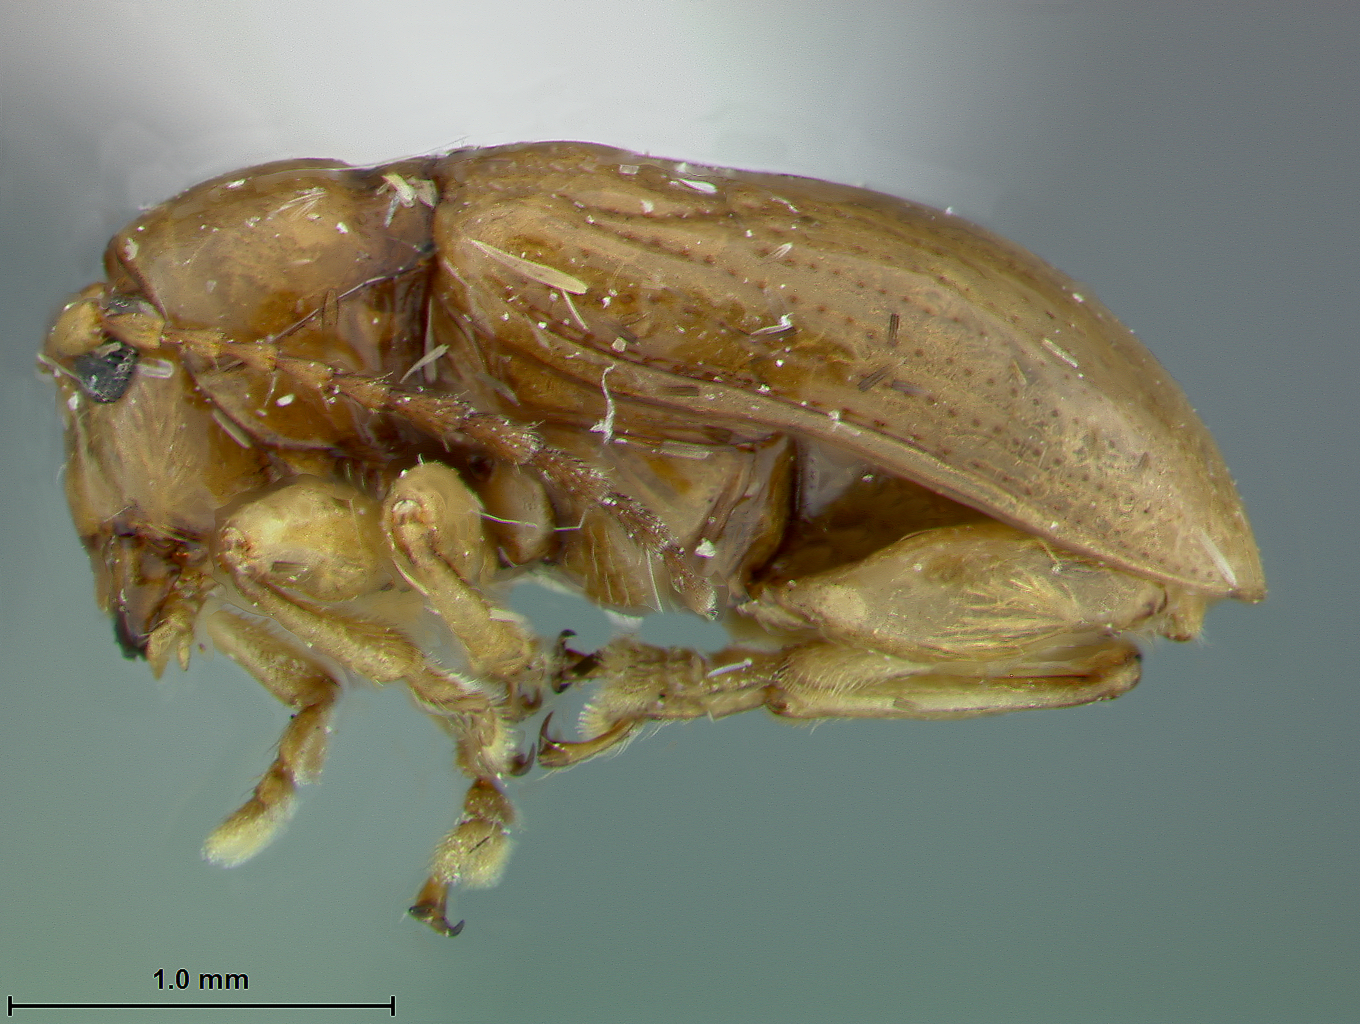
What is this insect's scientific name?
Exoceras flinti
